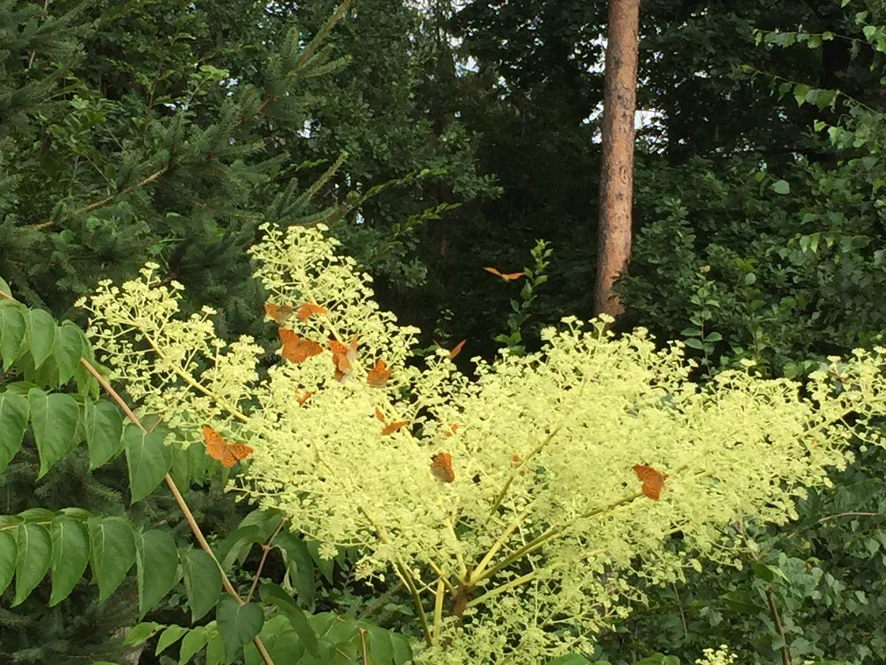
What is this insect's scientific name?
Argynnis paphia
